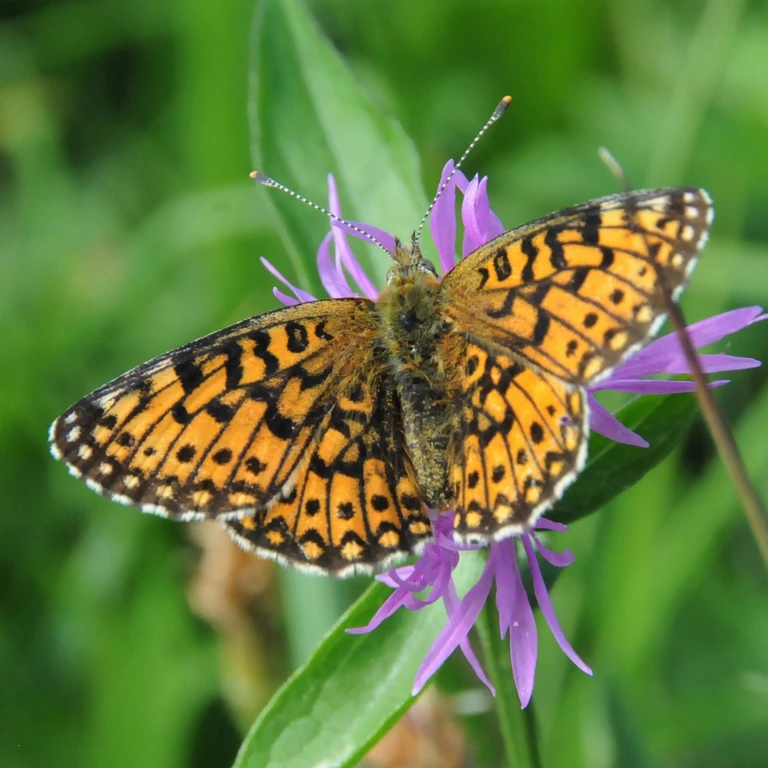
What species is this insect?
Boloria selene
